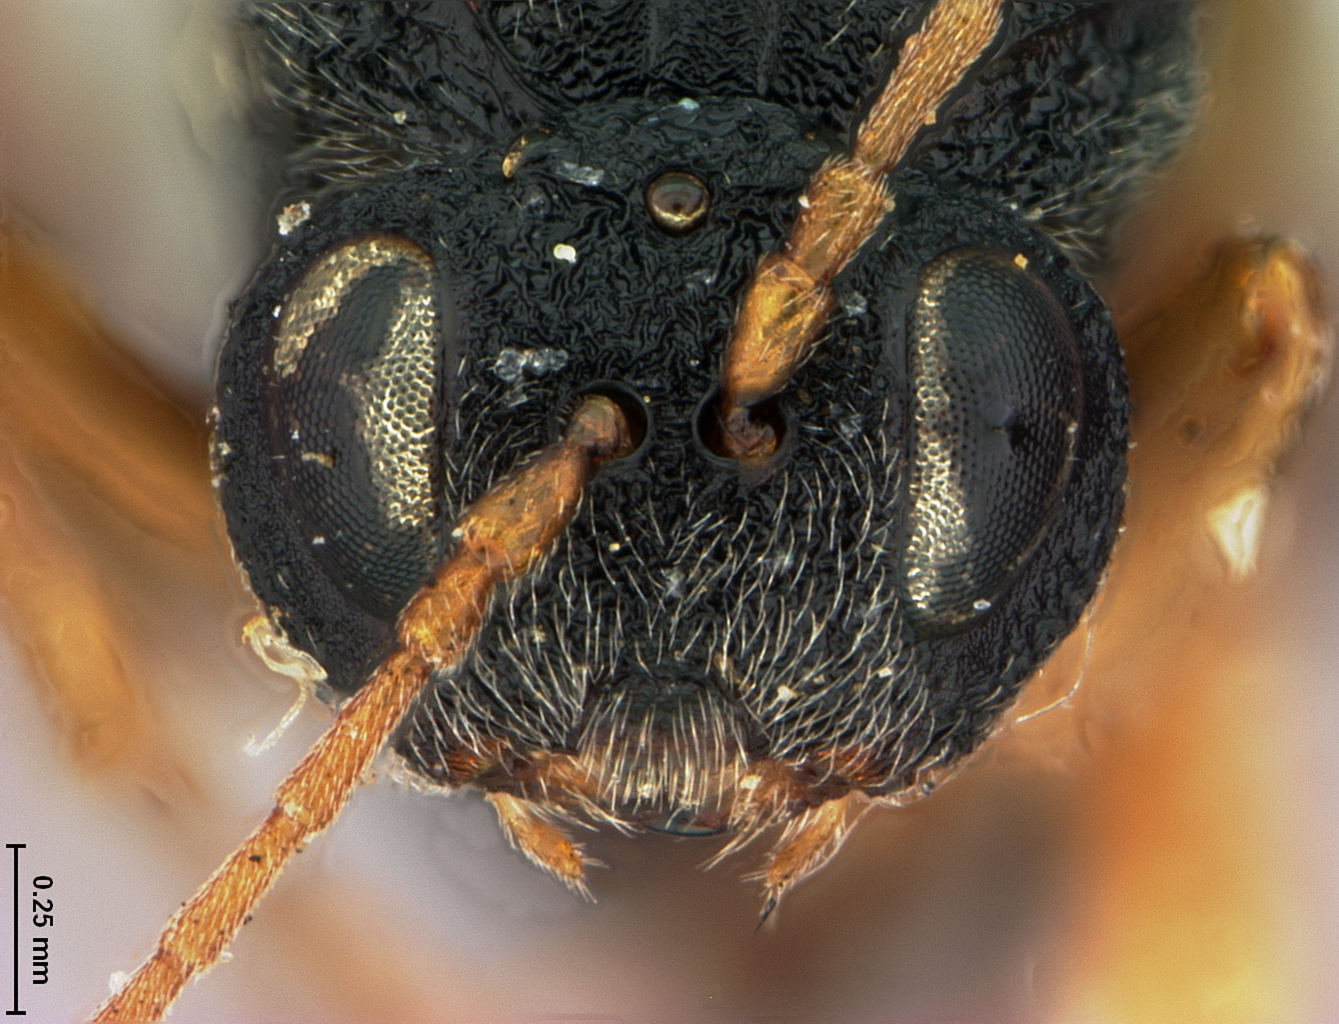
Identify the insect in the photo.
Callirhytis marginata
